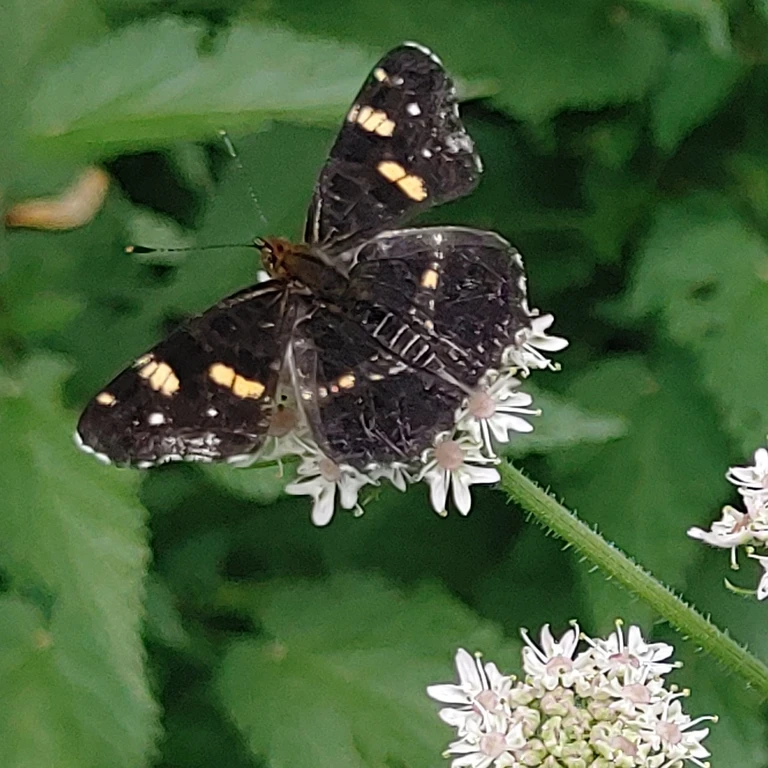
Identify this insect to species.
Araschnia levana
